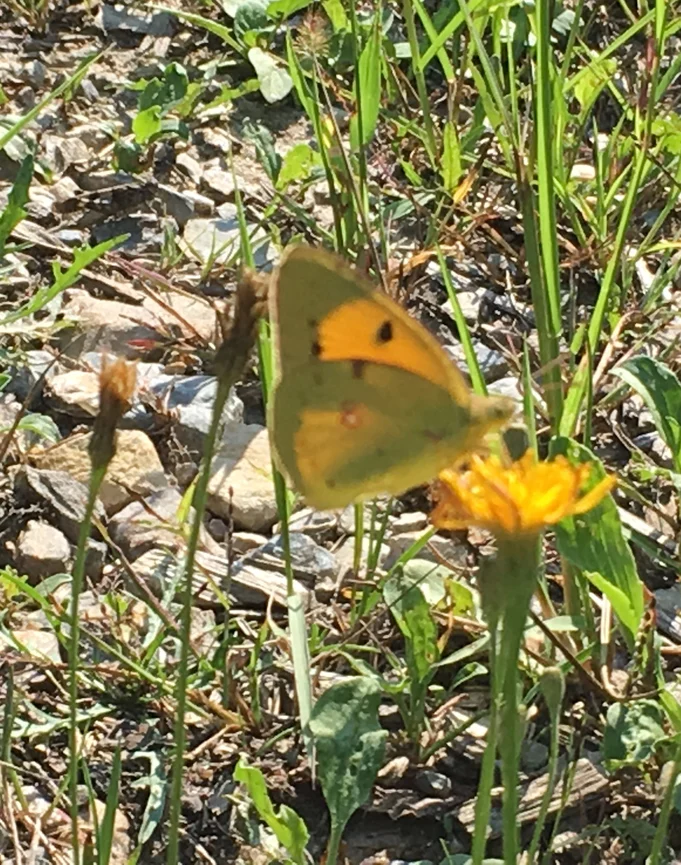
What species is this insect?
Colias croceus
